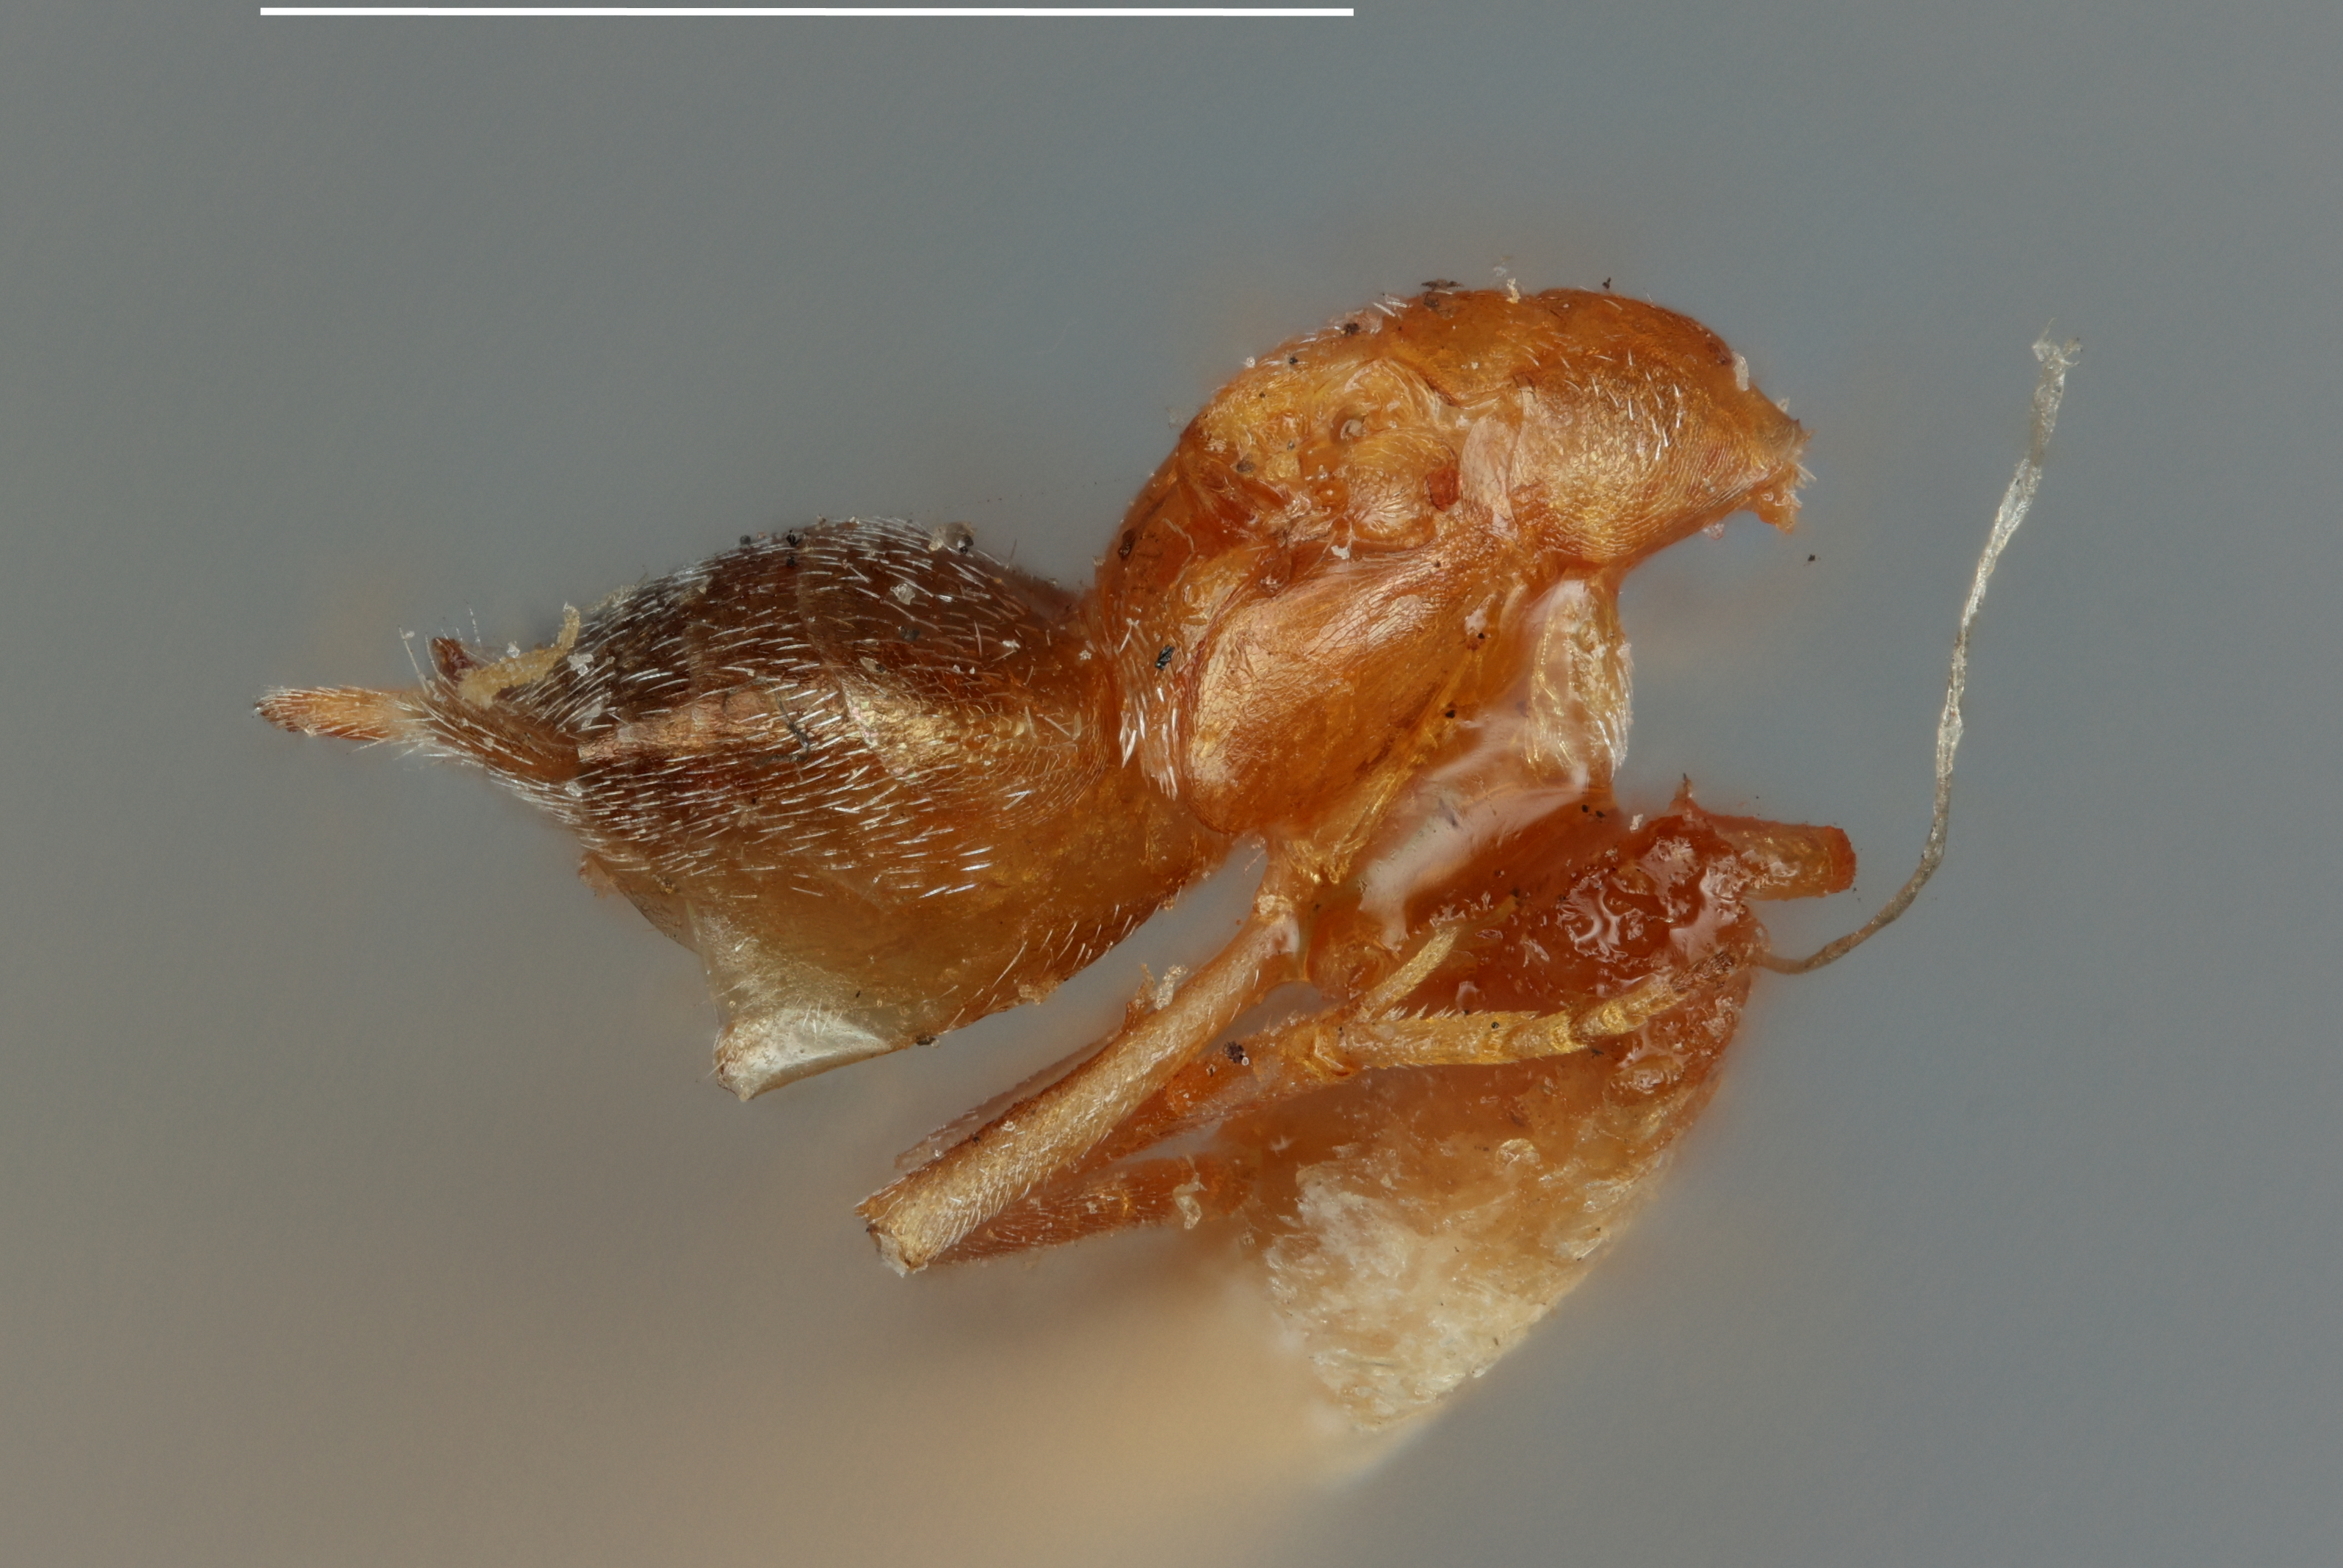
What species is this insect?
Formicencyrtus thoreauini
